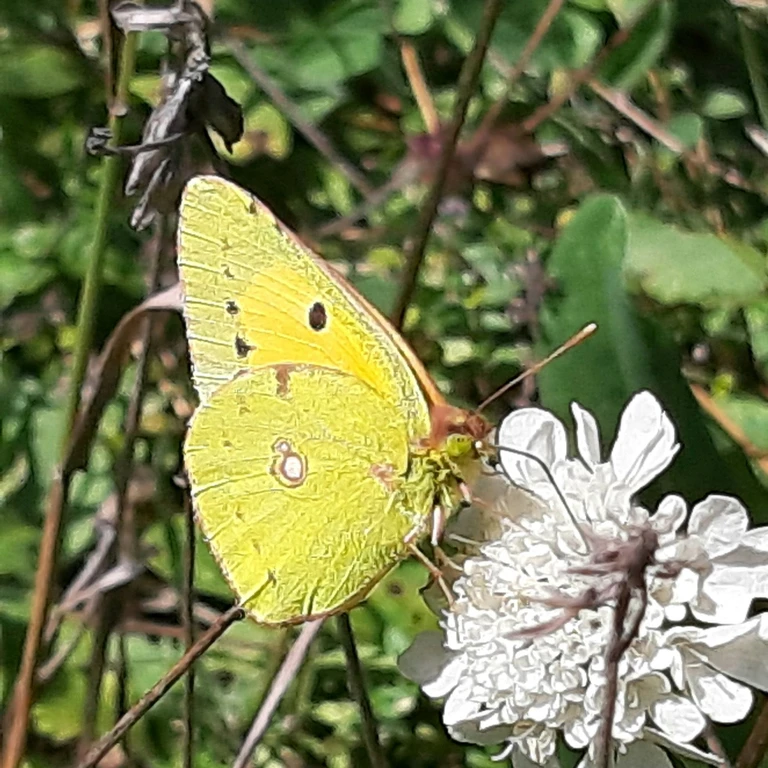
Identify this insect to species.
Colias croceus
